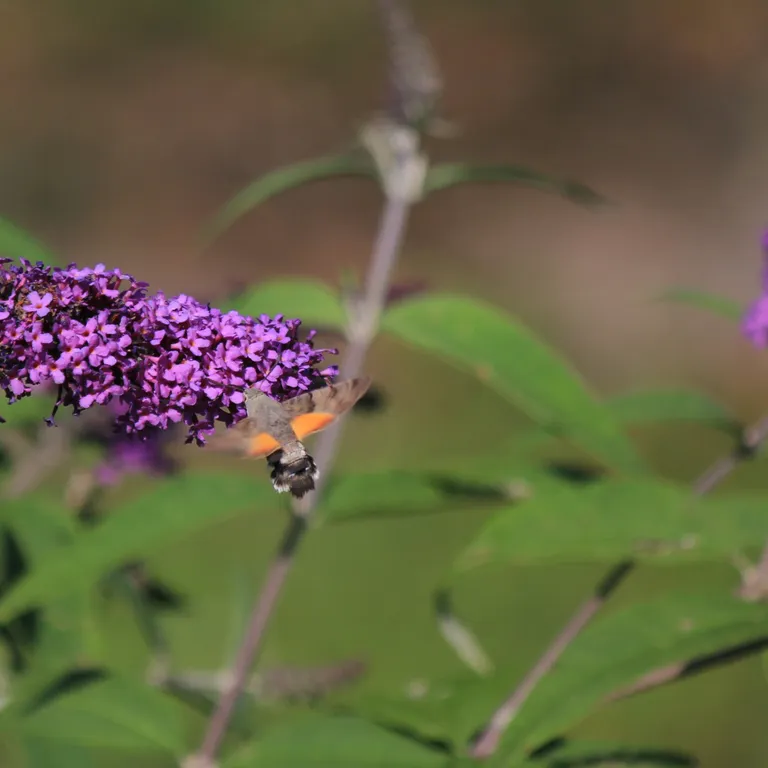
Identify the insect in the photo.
Macroglossum stellatarum
